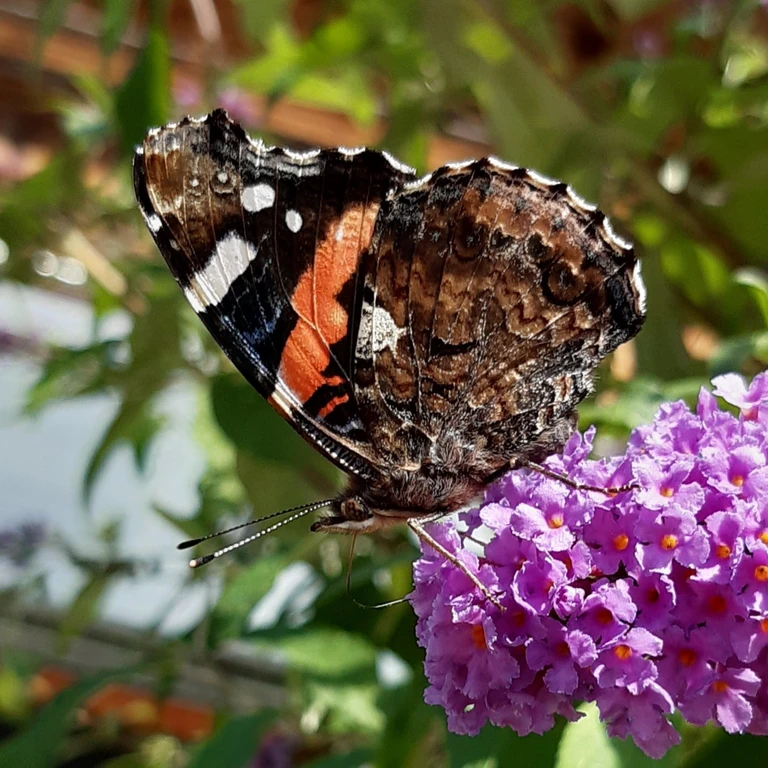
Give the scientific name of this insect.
Vanessa atalanta
